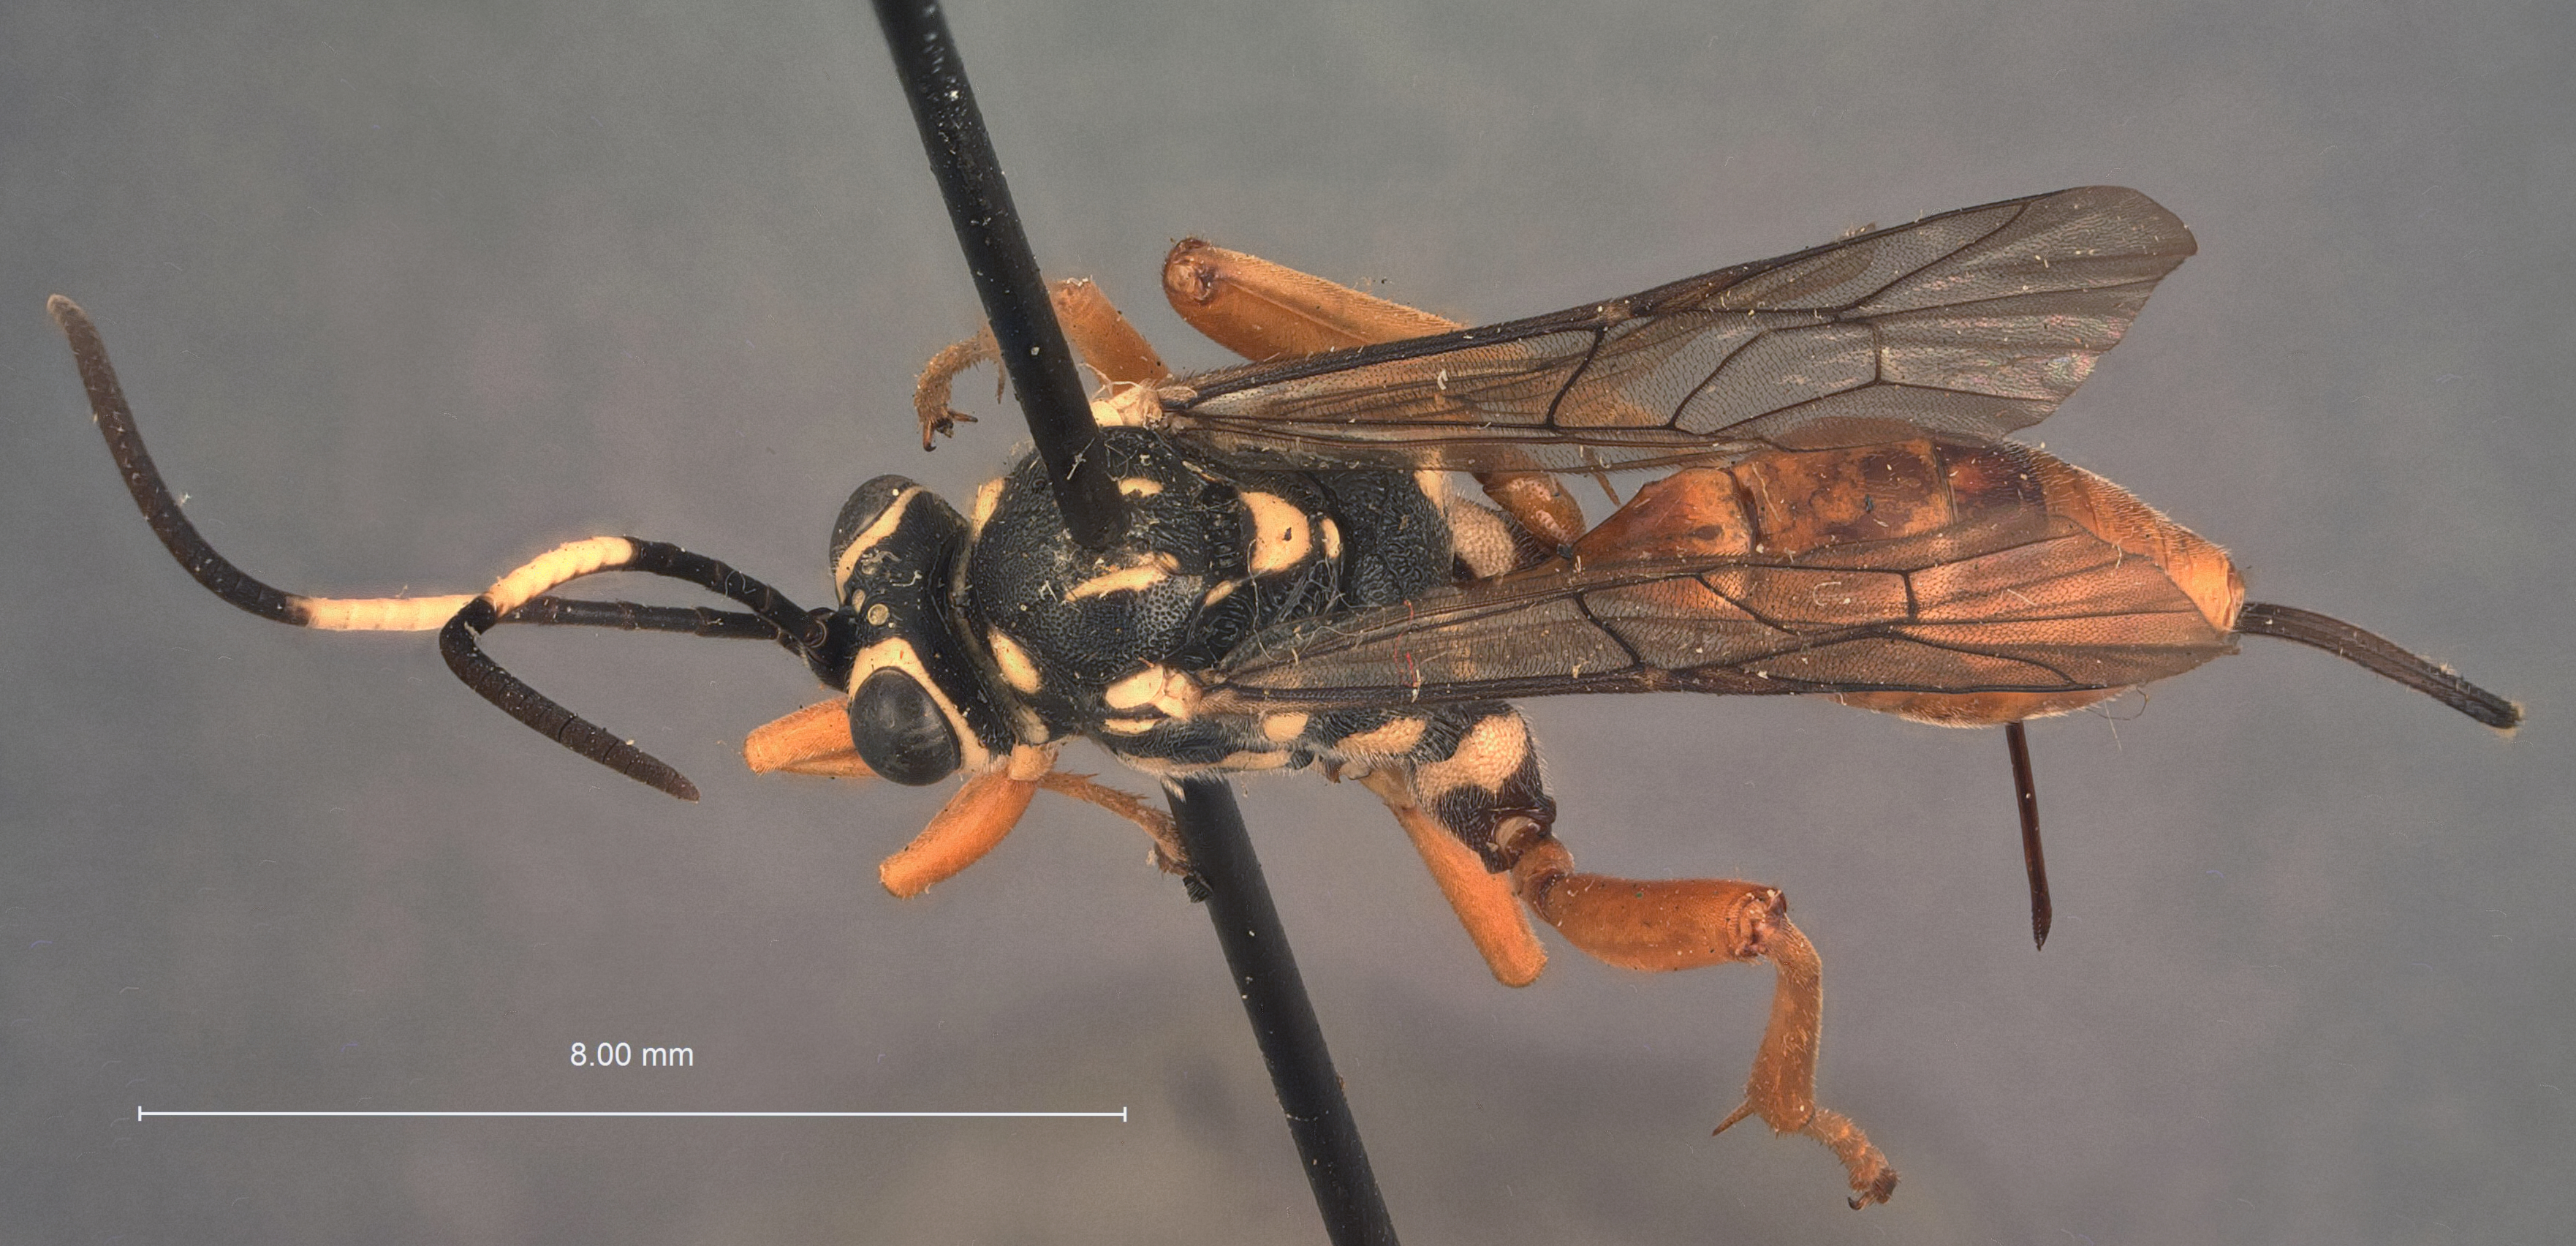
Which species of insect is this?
Crypturopsis abdominalis
